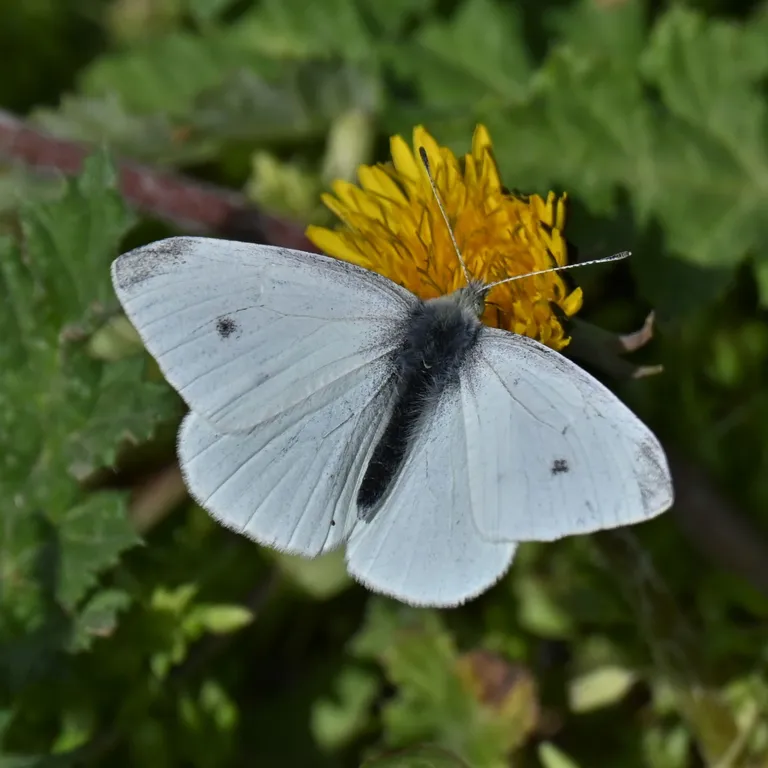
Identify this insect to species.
Pieris rapae
